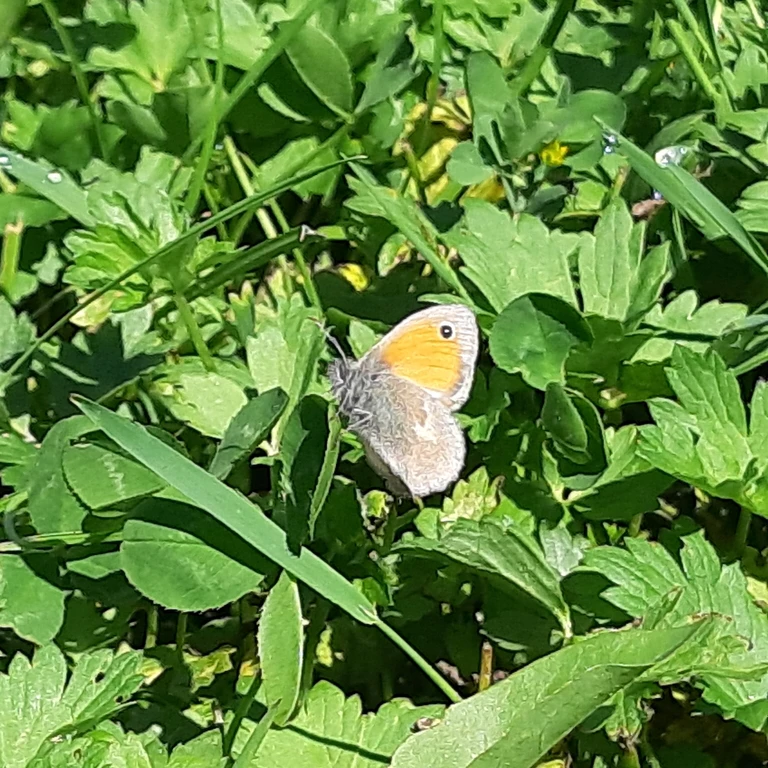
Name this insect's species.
Coenonympha pamphilus
